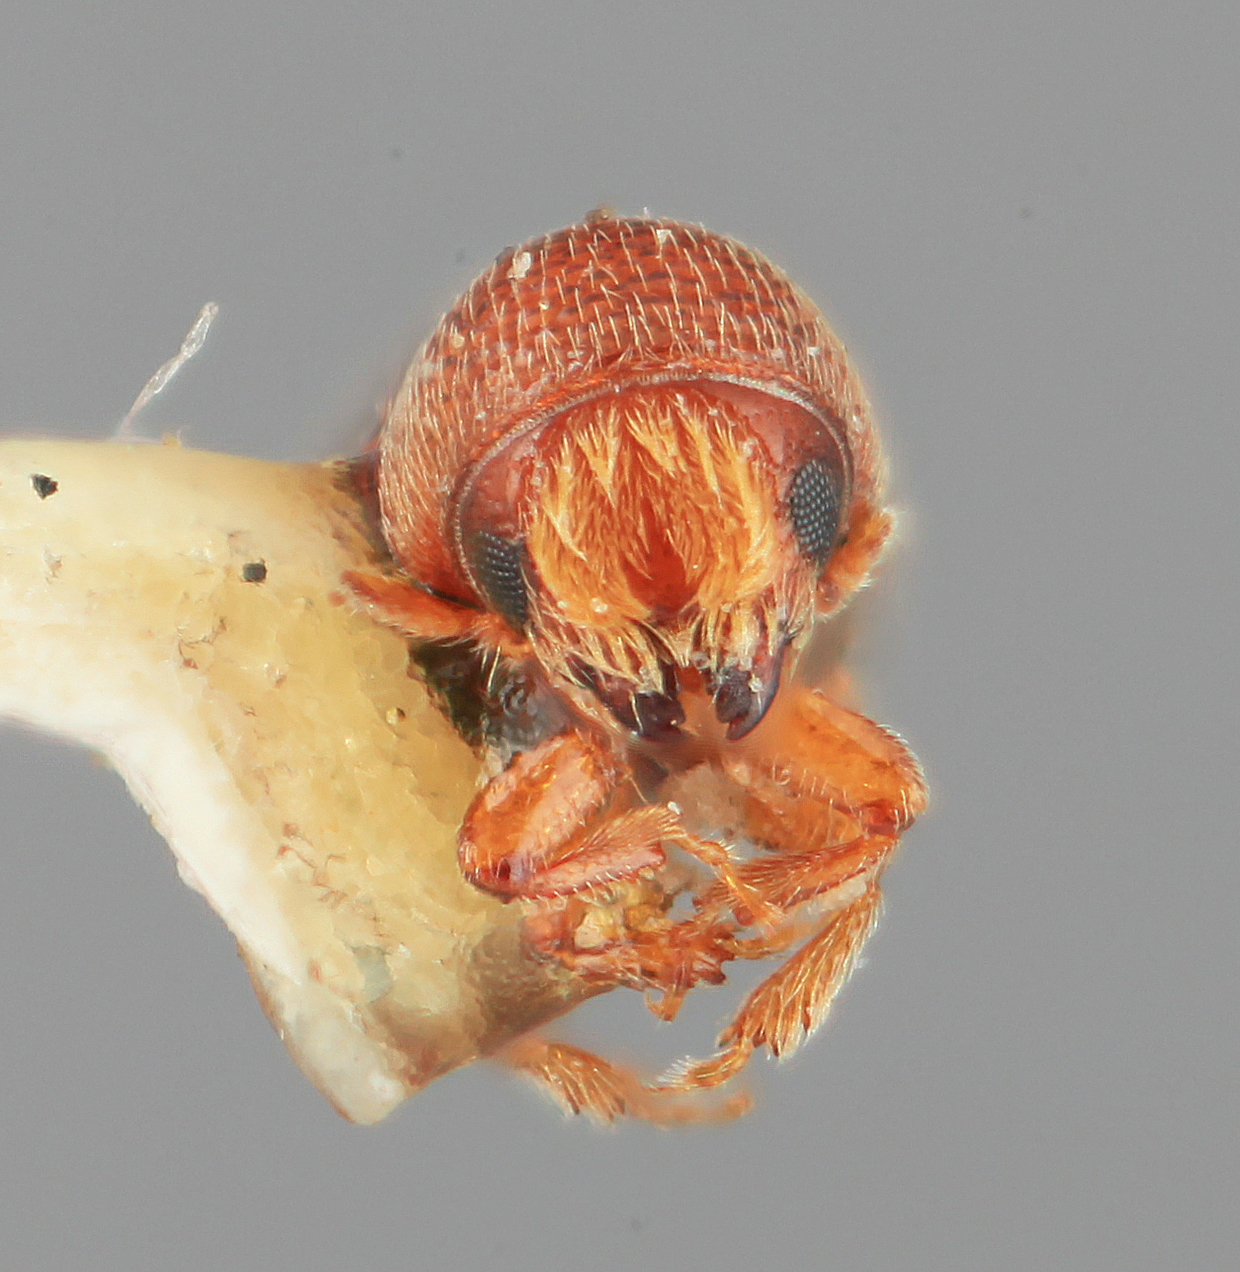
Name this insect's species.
Araptus trepidus
